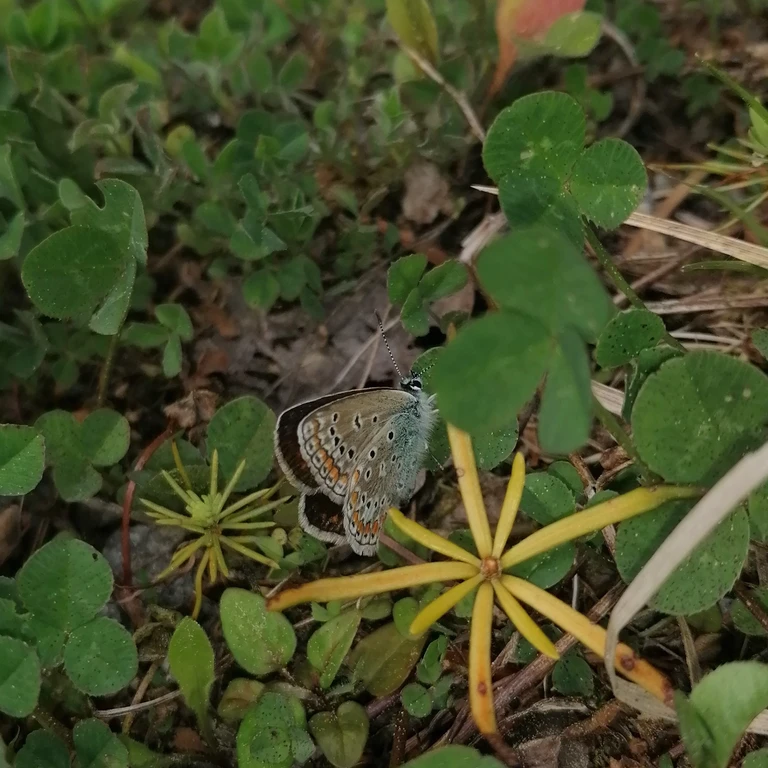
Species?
Polyommatus icarus
